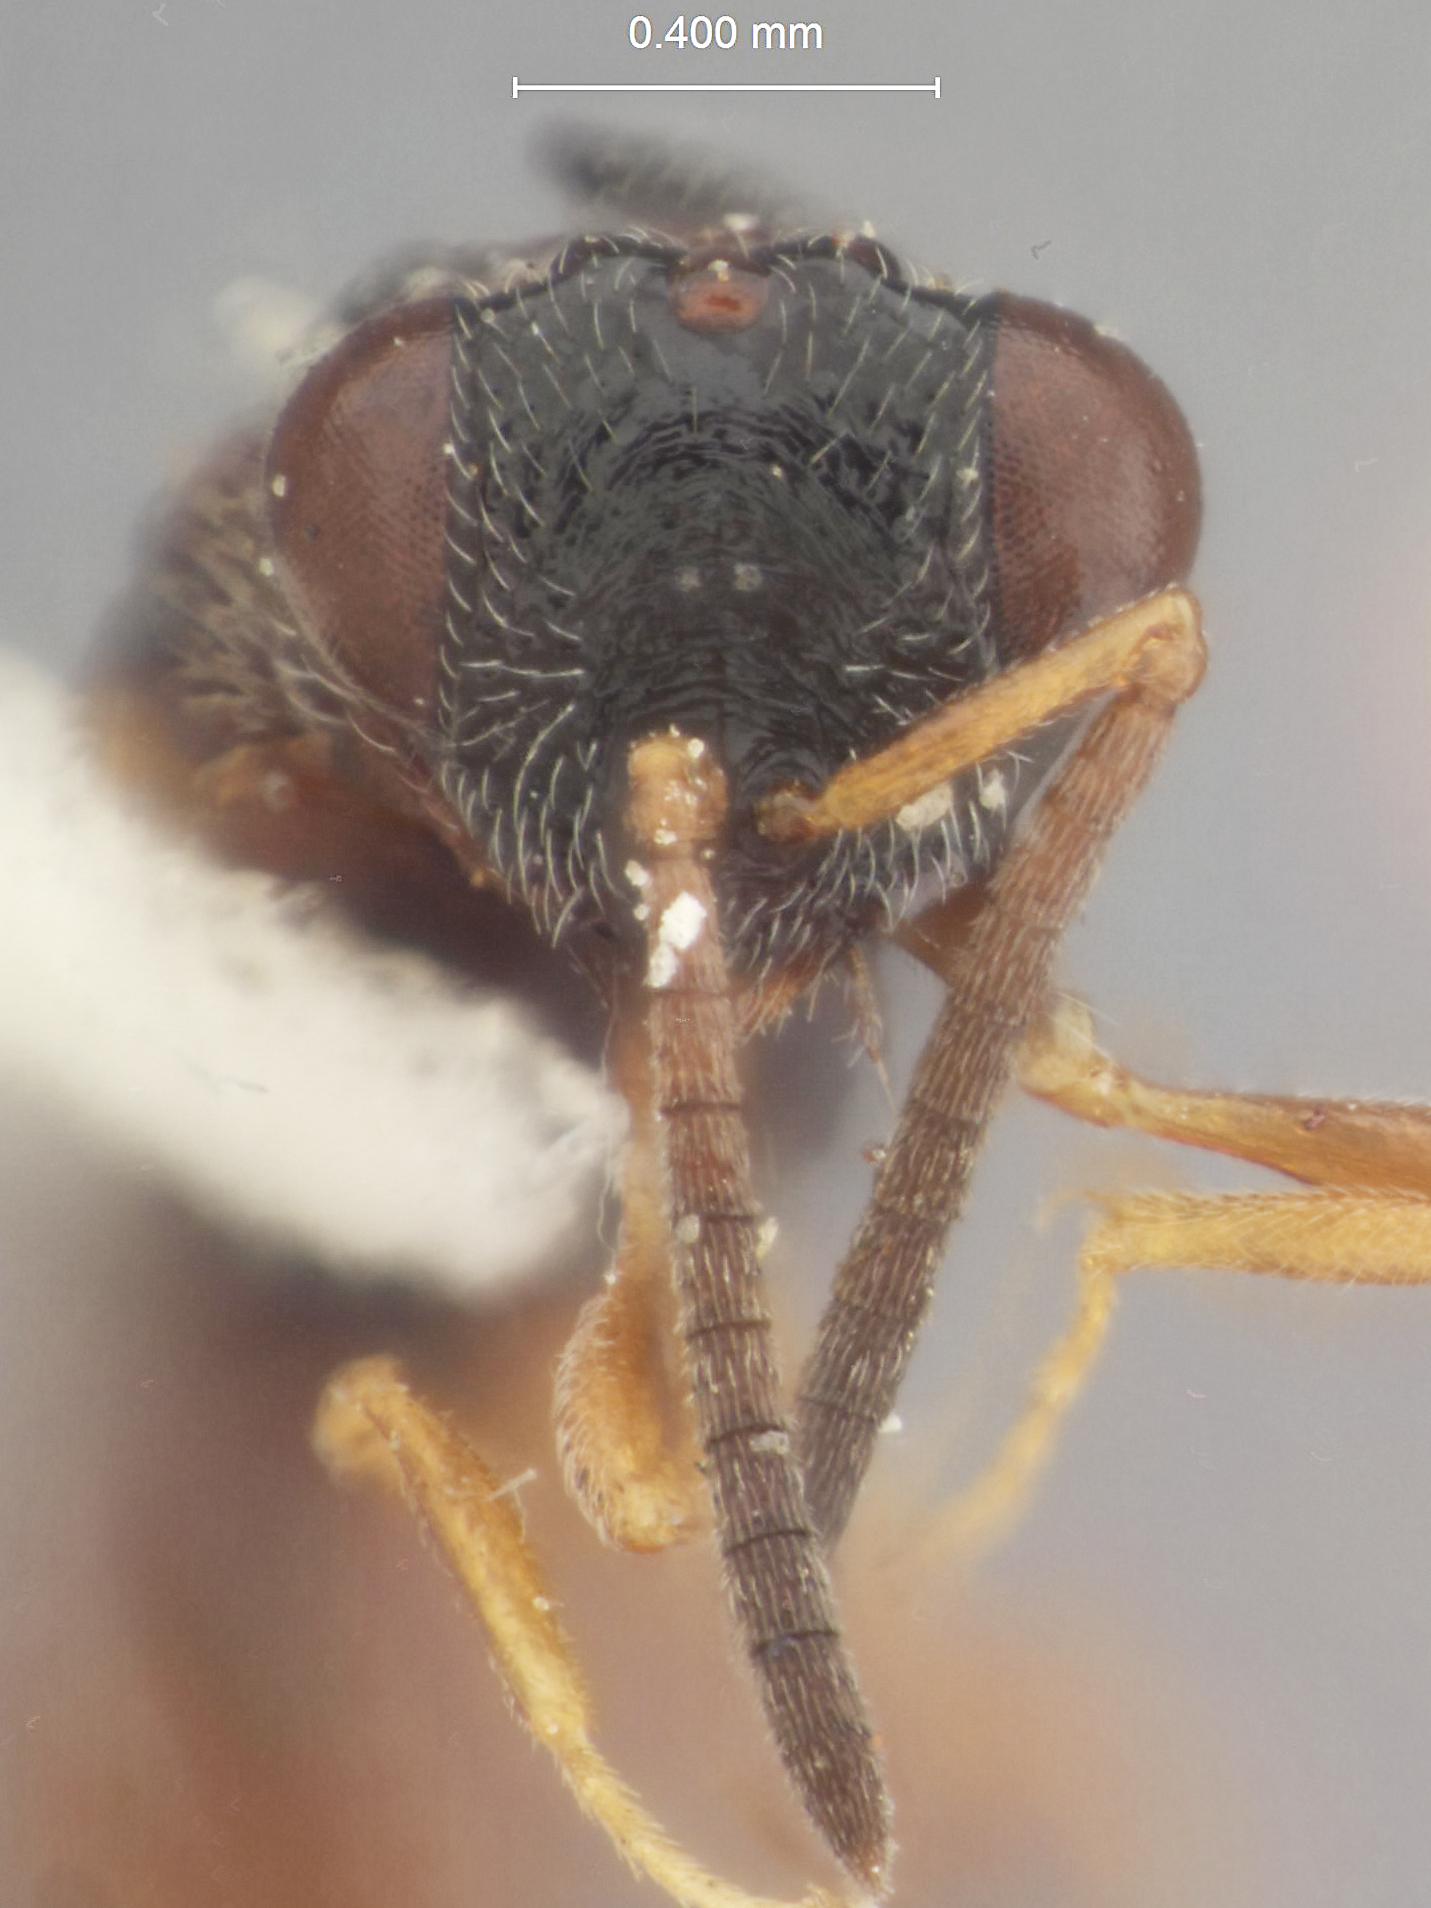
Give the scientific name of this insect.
Chalcitella monticola
